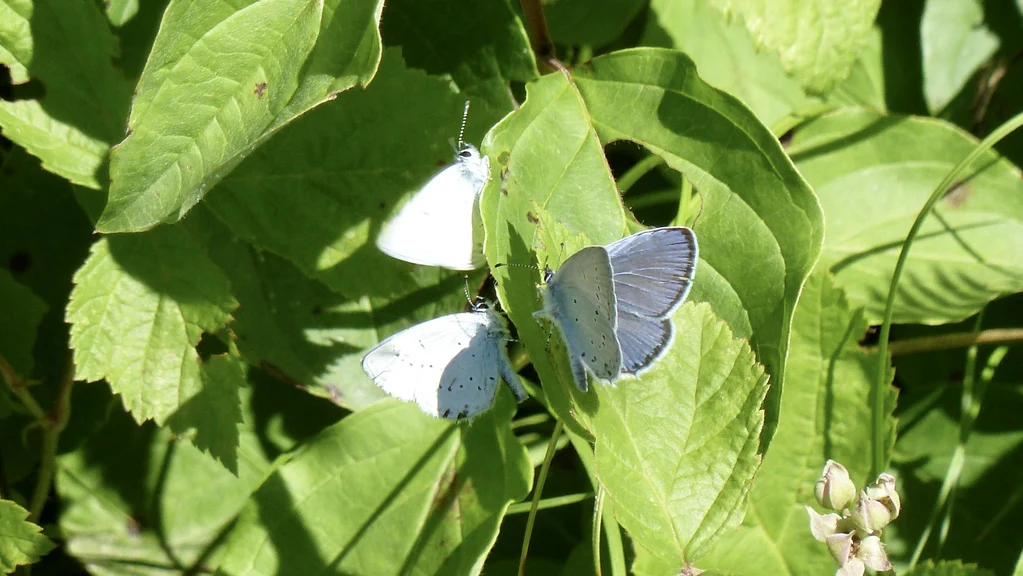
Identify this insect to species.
Cupido decolorata (also Elkalyce decolorata)
